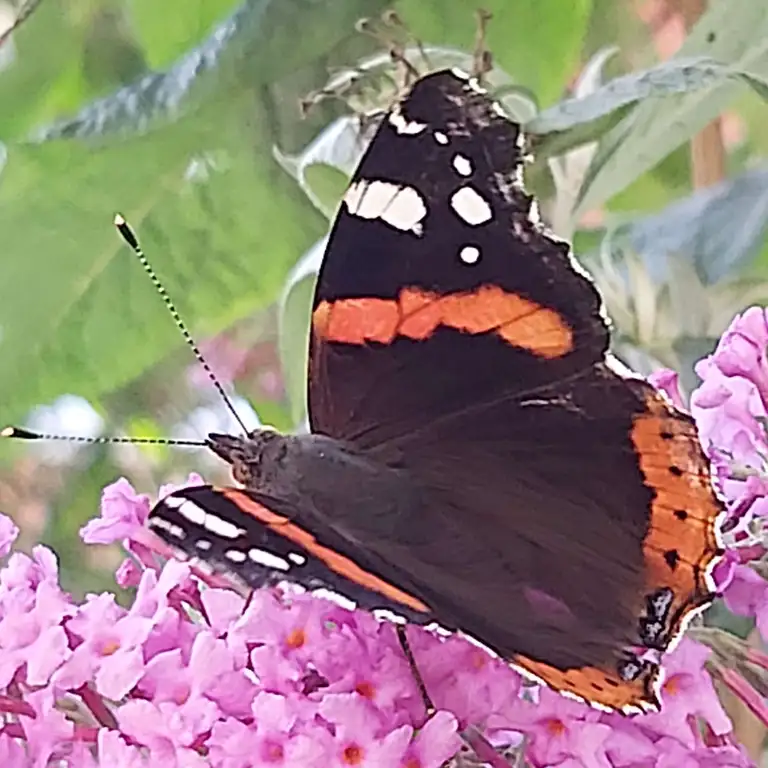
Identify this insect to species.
Vanessa atalanta
